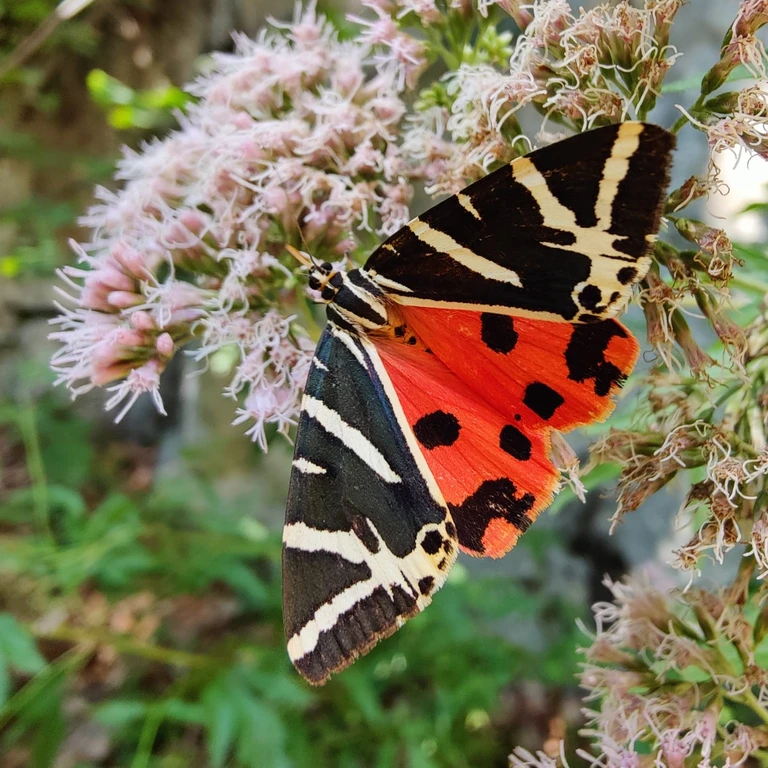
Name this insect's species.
Euplagia quadripunctaria
